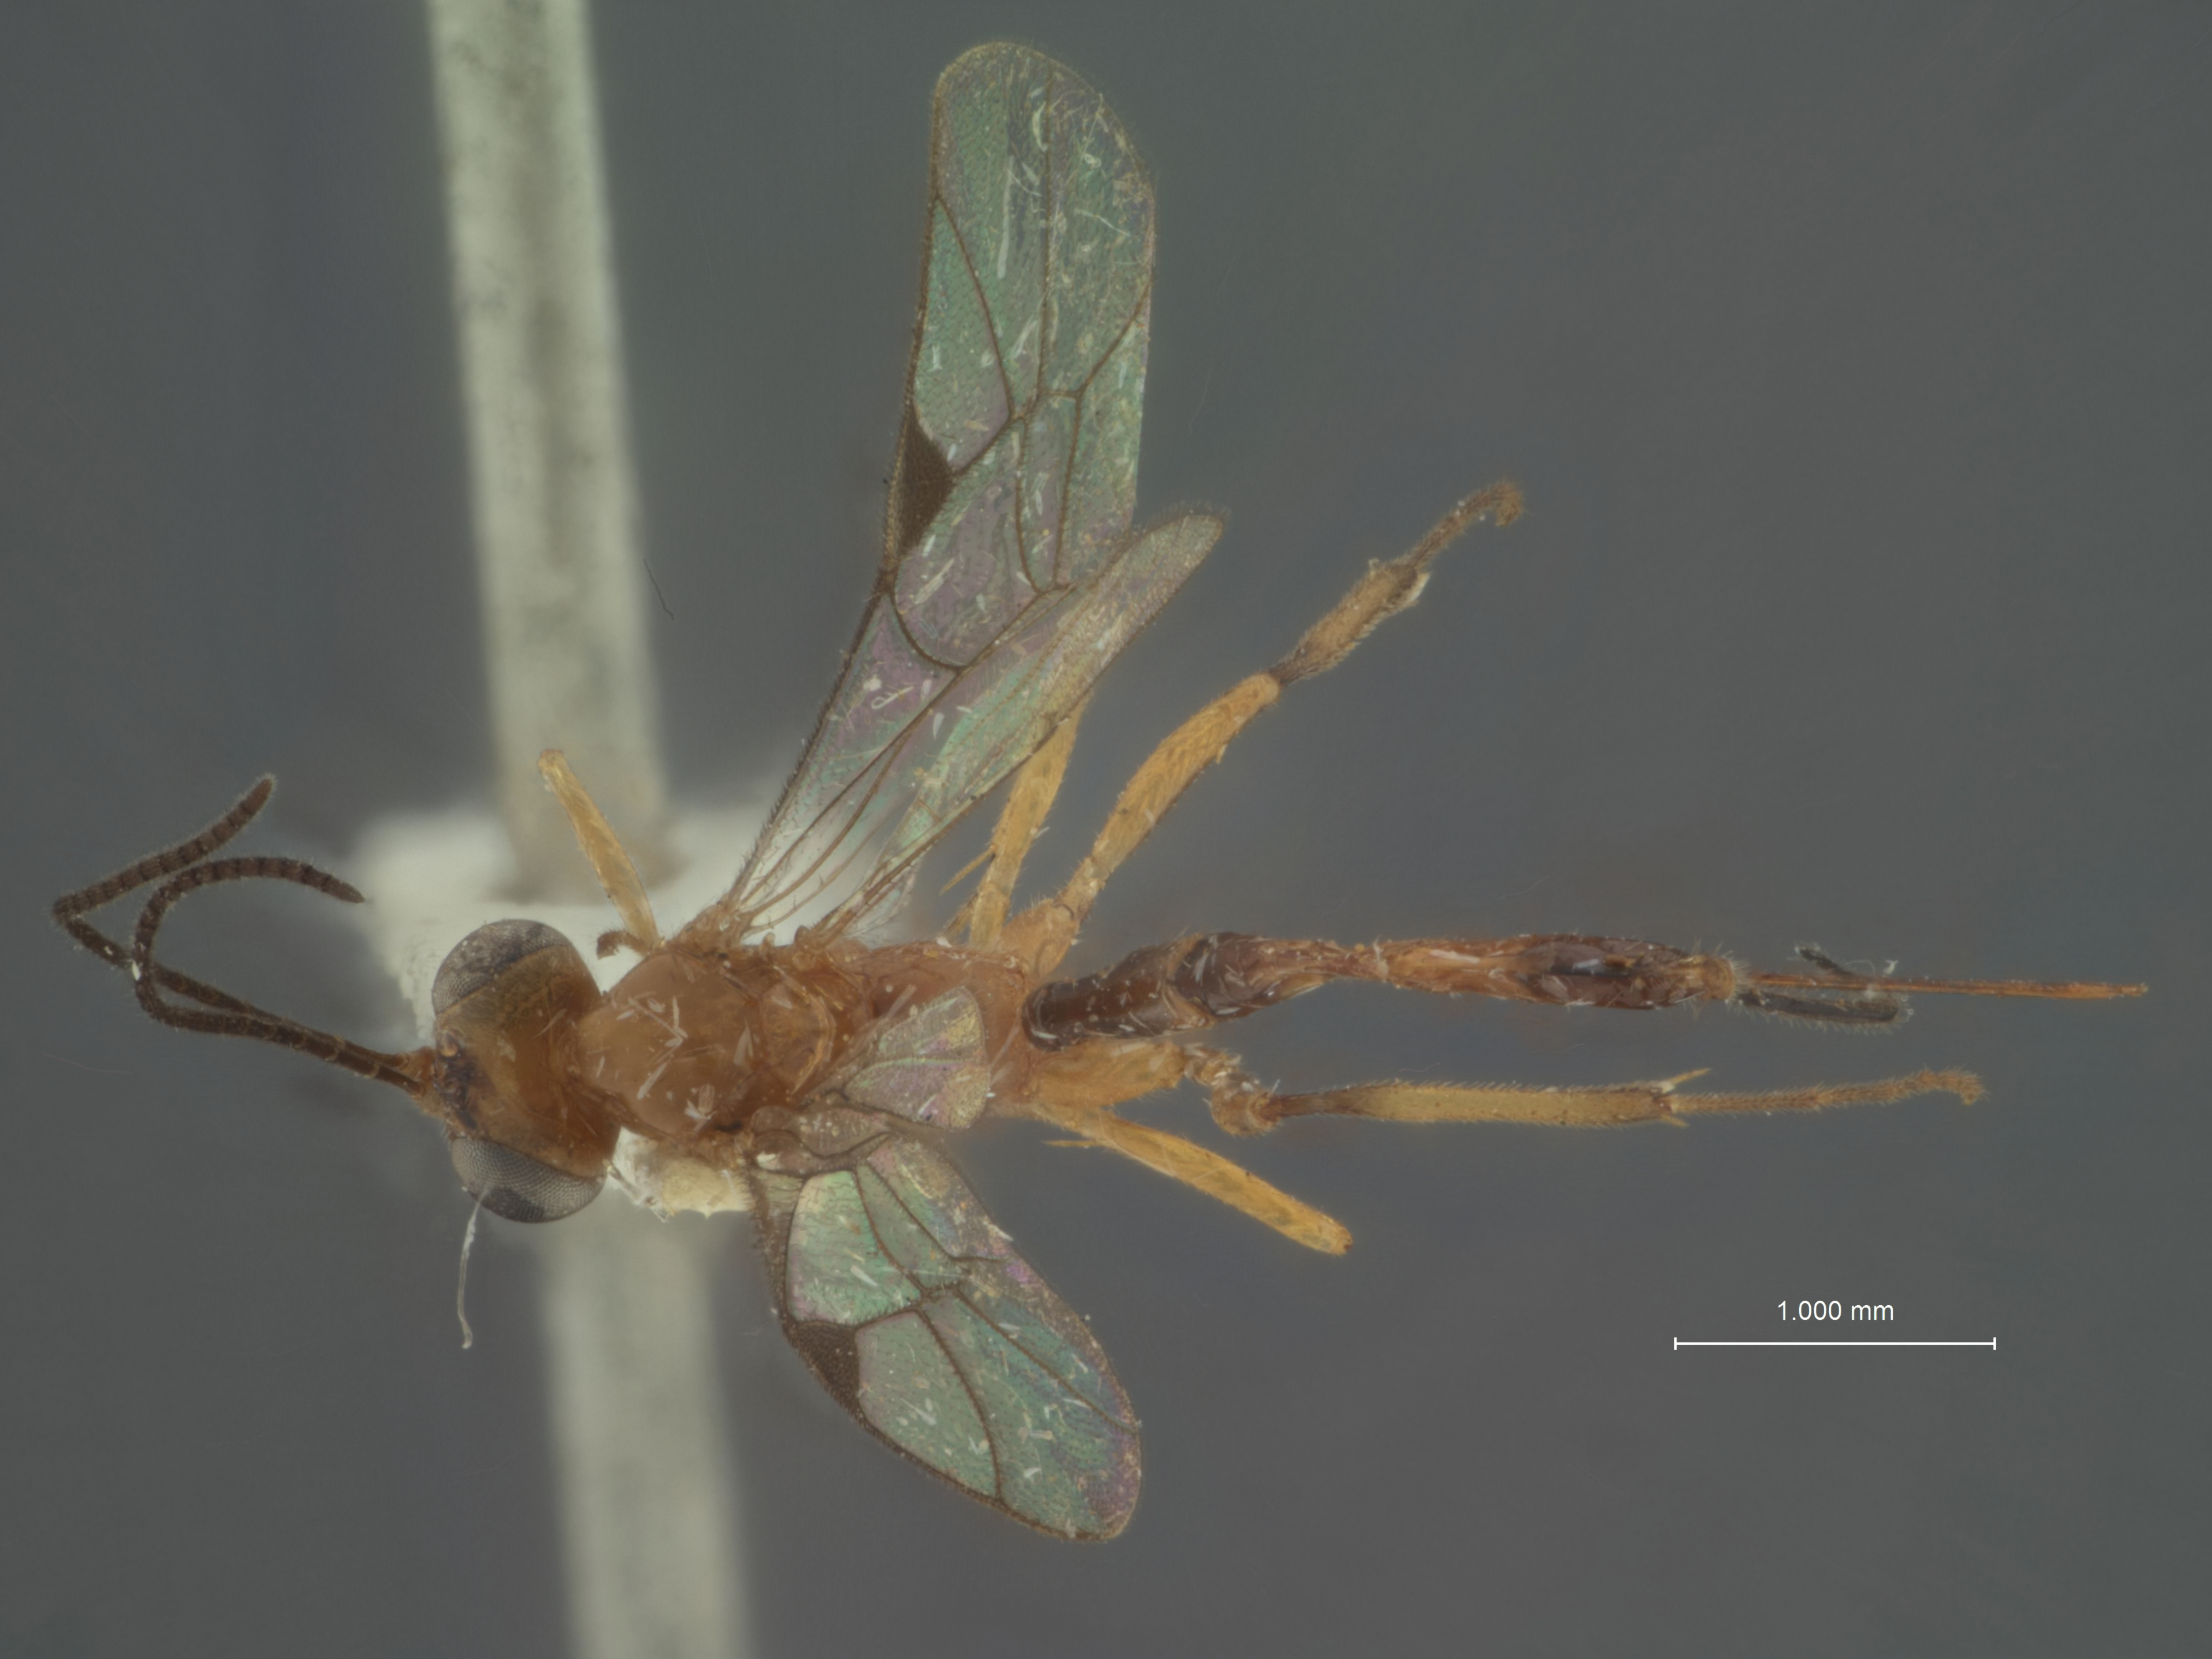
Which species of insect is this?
Cremastus insularis
